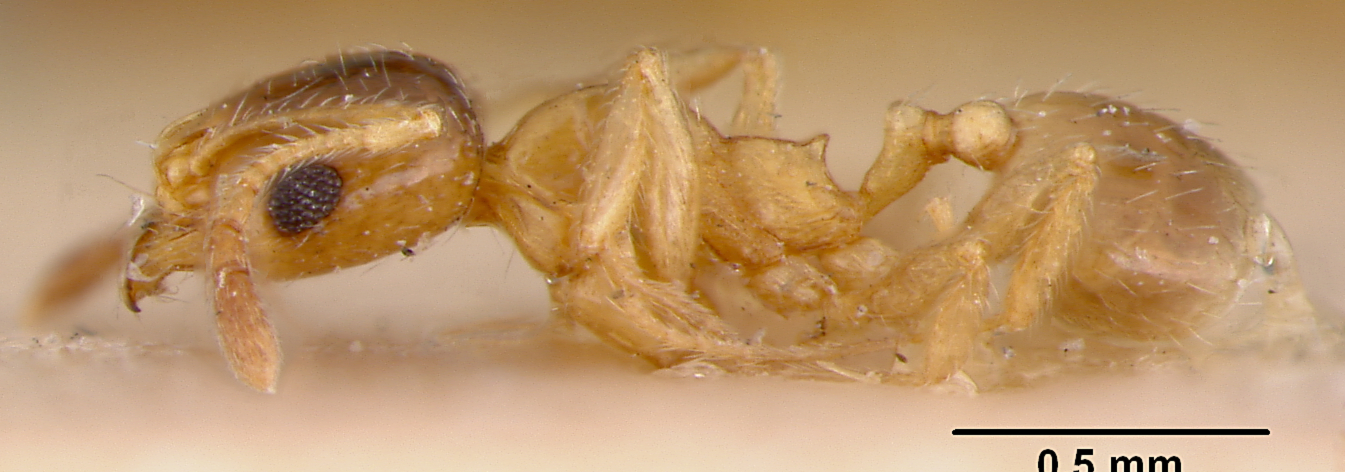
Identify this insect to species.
Pheidole californica
